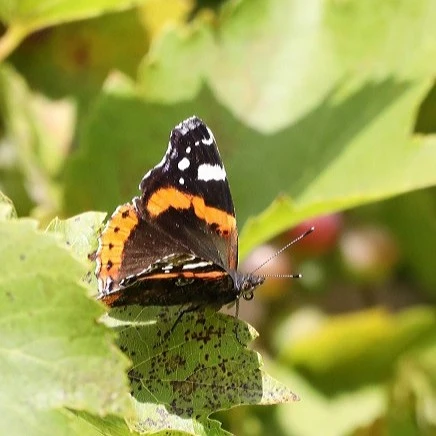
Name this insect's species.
Vanessa atalanta
